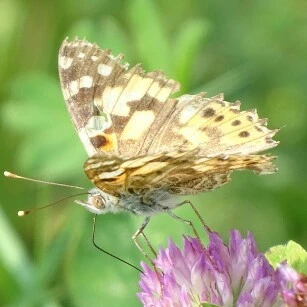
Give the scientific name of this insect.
Vanessa cardui
